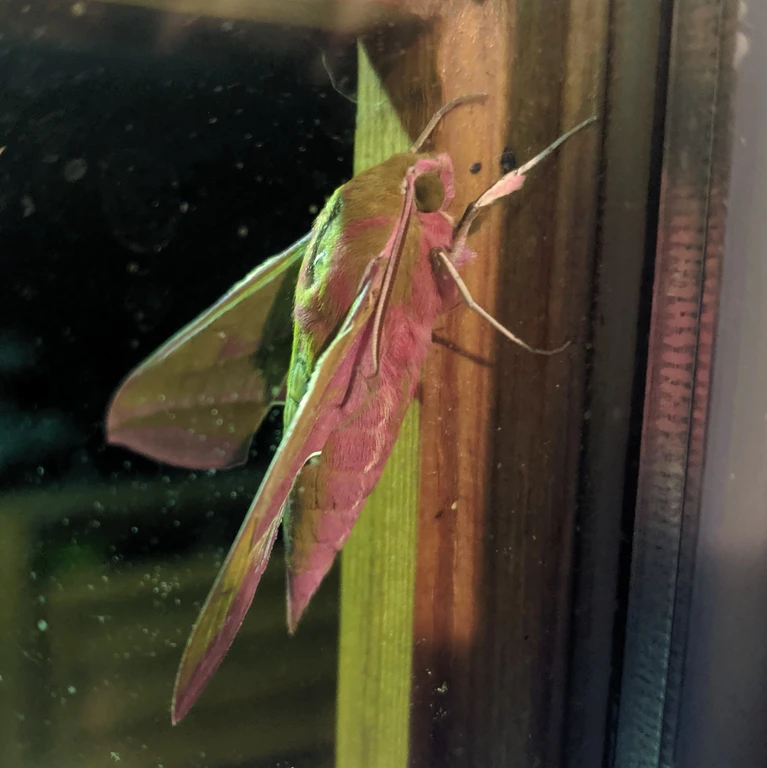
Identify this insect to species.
Deilephila elpenor
